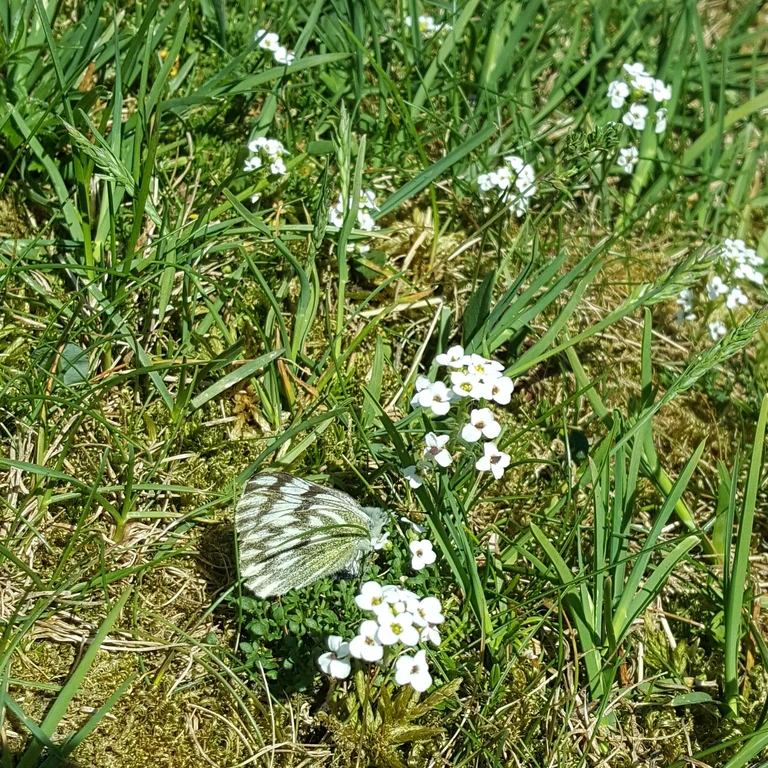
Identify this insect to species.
Pontia callidice
